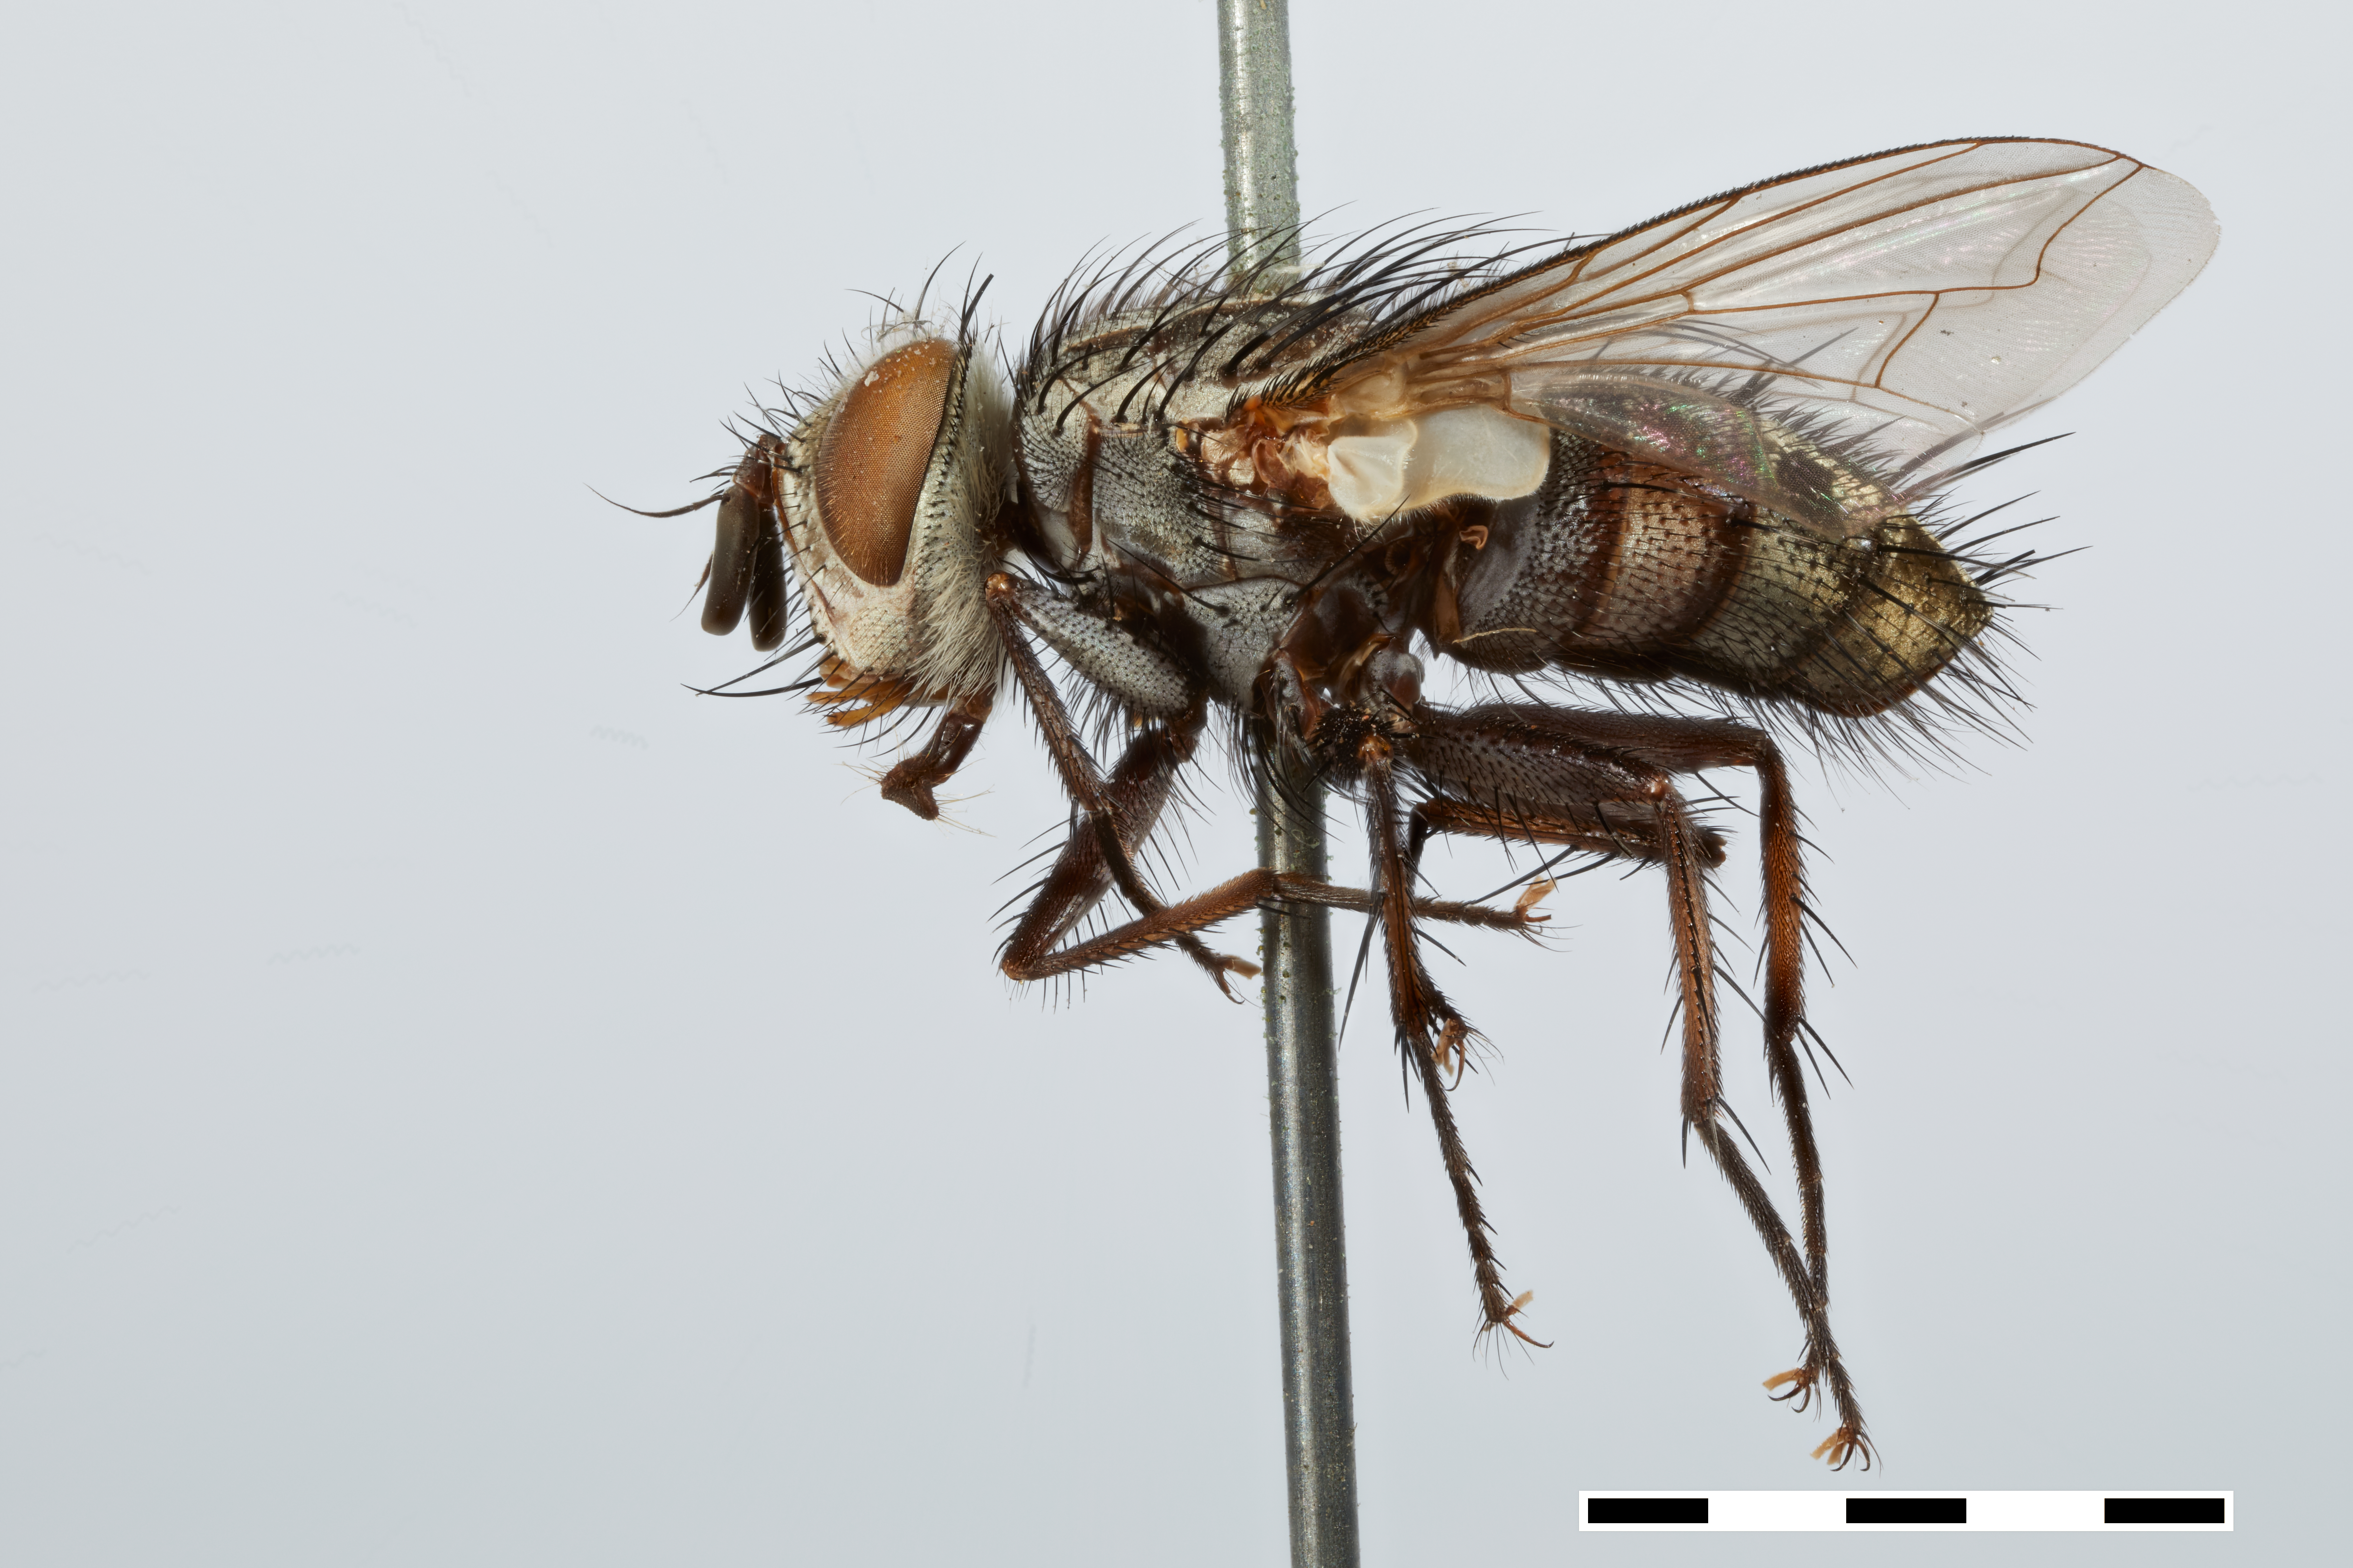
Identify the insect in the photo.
Poliophrys sierricola
